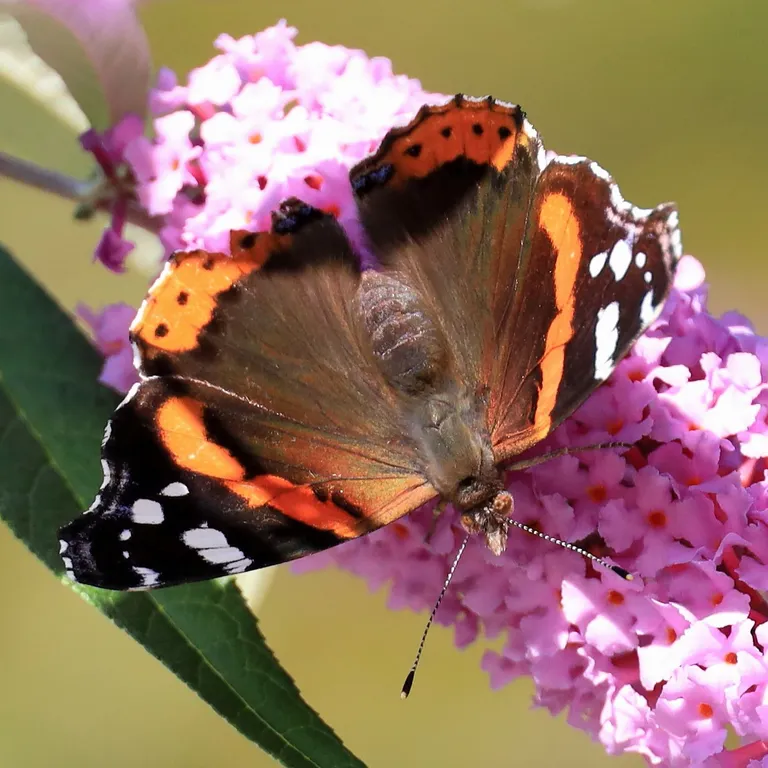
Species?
Vanessa atalanta
